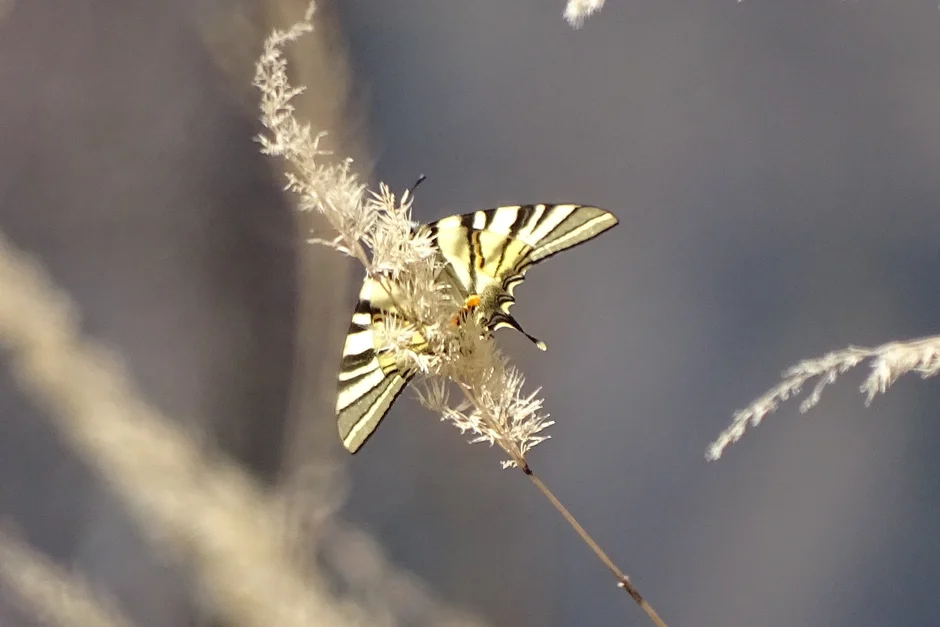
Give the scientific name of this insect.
Iphiclides podalirius
